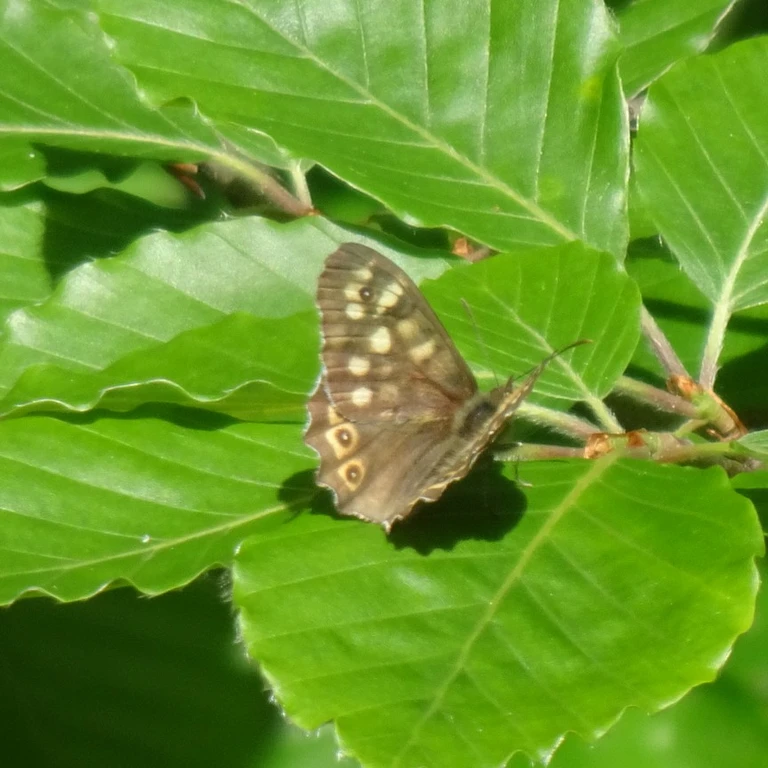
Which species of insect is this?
Pararge aegeria
